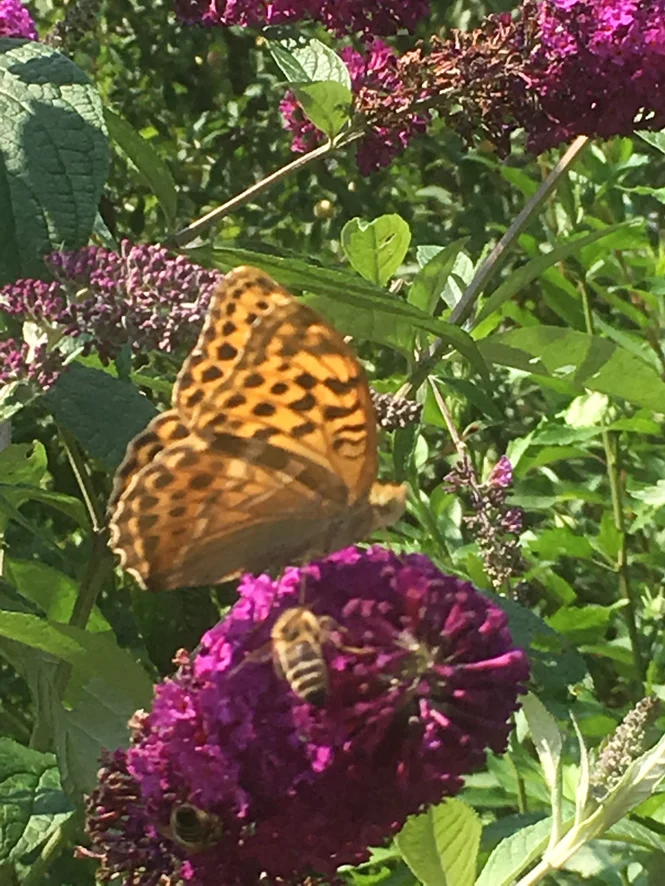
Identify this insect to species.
Argynnis paphia
